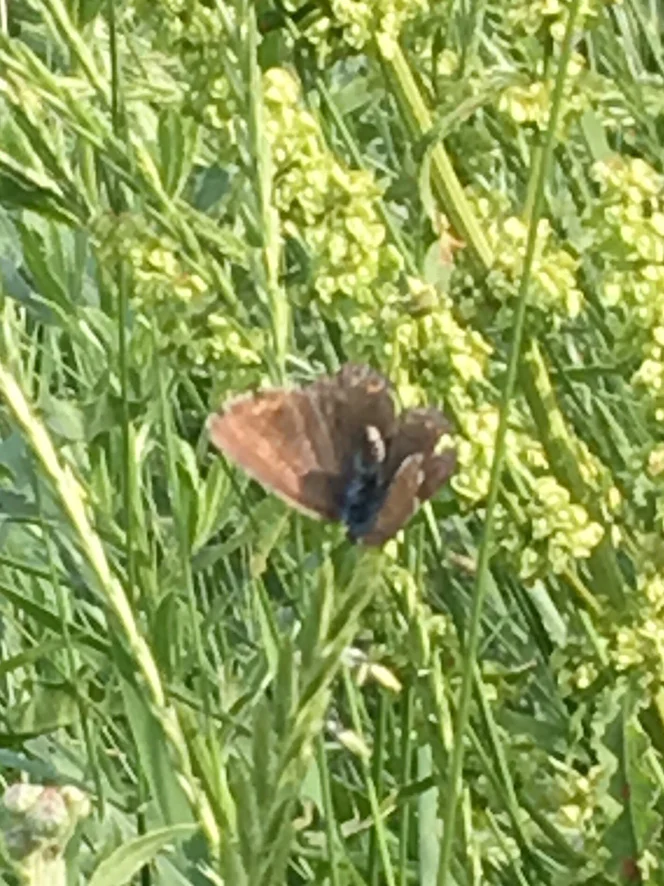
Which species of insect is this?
Polyommatus icarus
